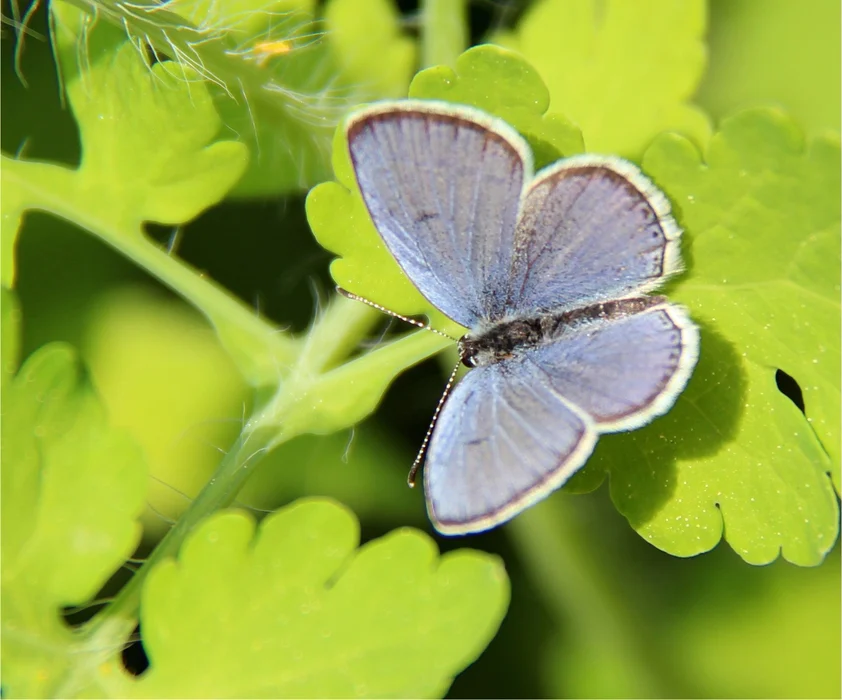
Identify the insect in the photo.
Cupido argiades (also Elkalyce argiades)
